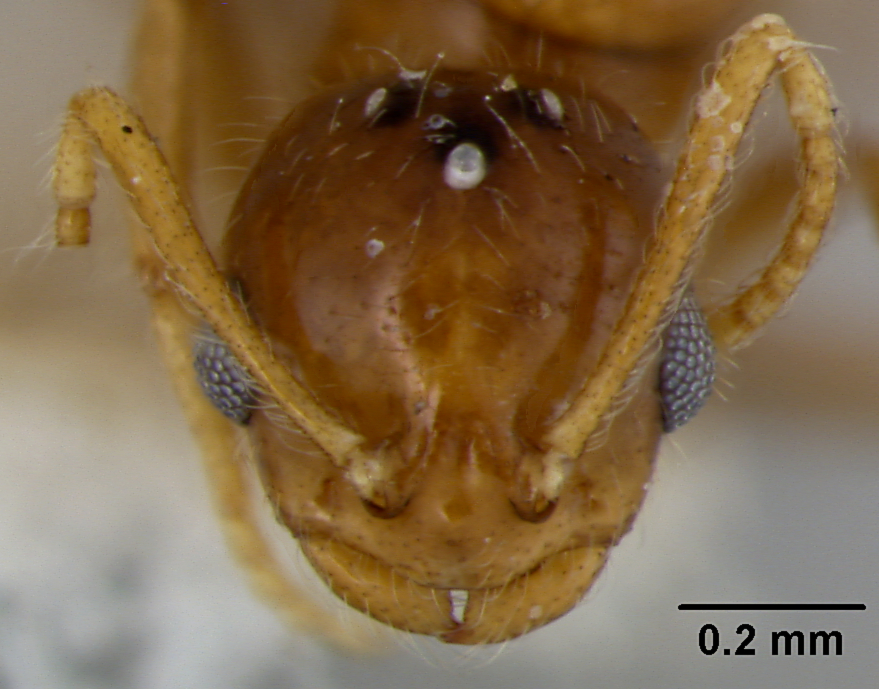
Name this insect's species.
Paranamyrma solenopsidis
